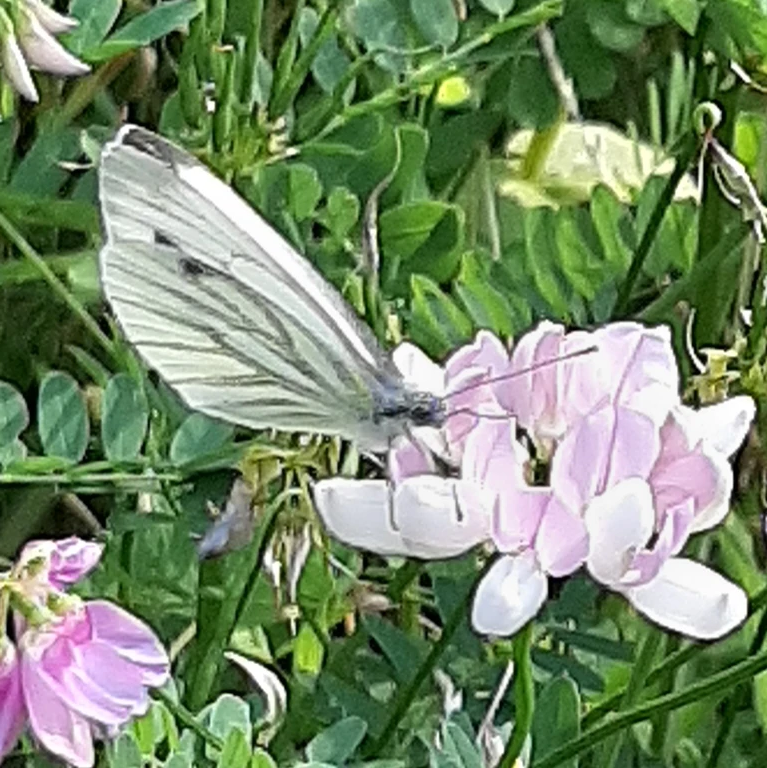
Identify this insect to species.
Pieris napi
